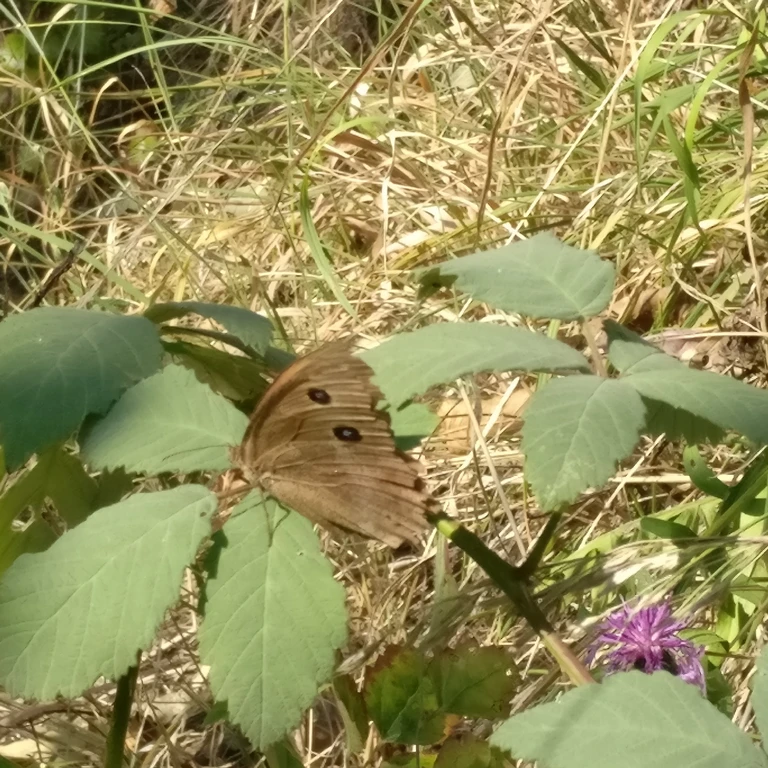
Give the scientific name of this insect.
Minois dryas
